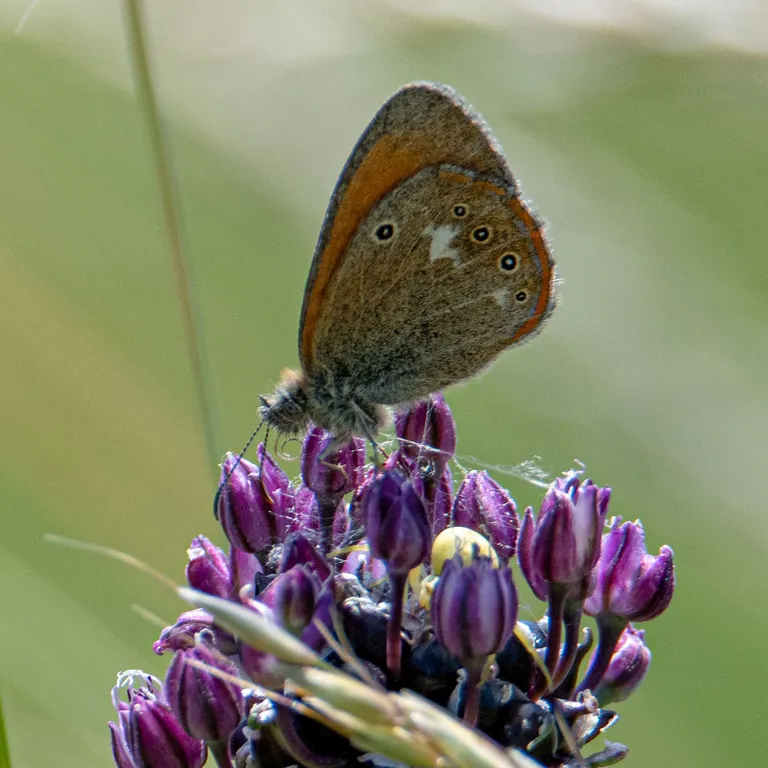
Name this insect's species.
Coenonympha glycerion (also Coenonympha iphis)
